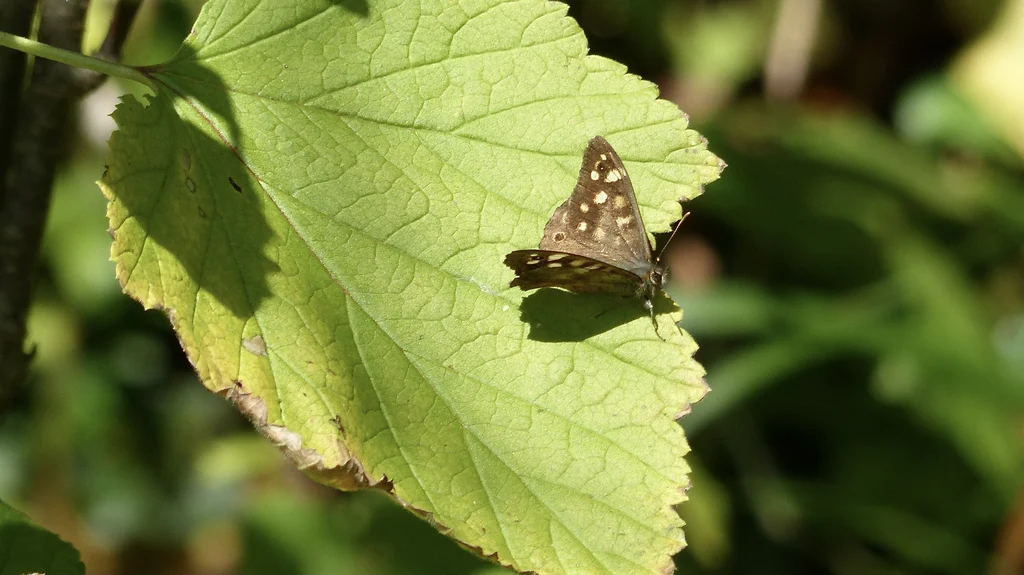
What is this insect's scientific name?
Pararge aegeria
